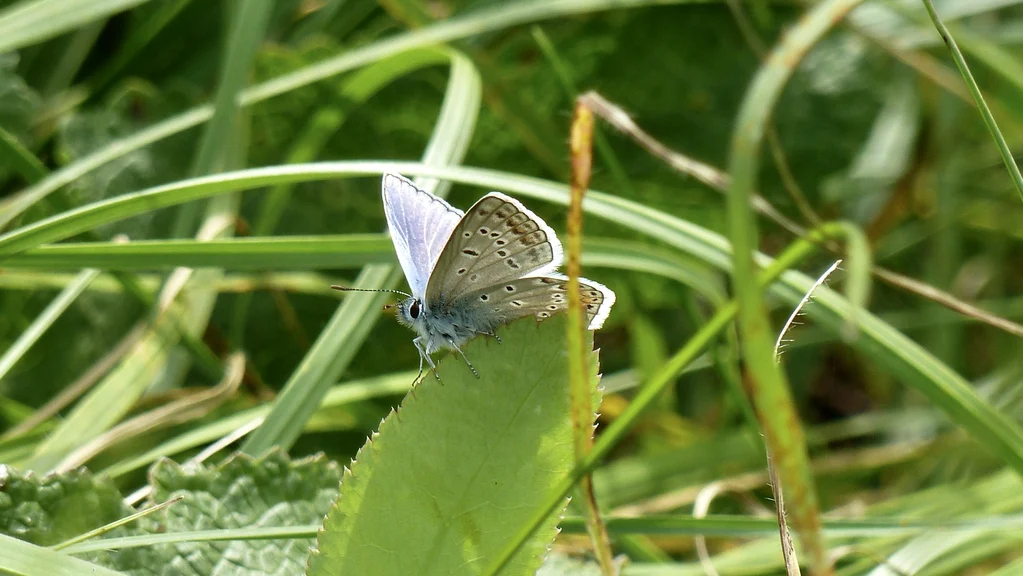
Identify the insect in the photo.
Polyommatus icarus
